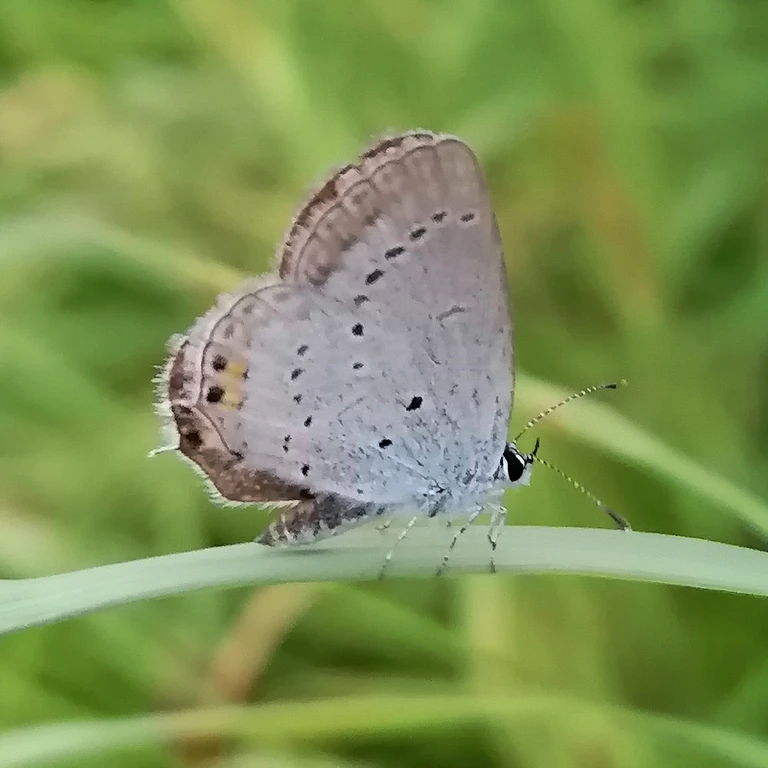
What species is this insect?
Cupido argiades (also Elkalyce argiades)
